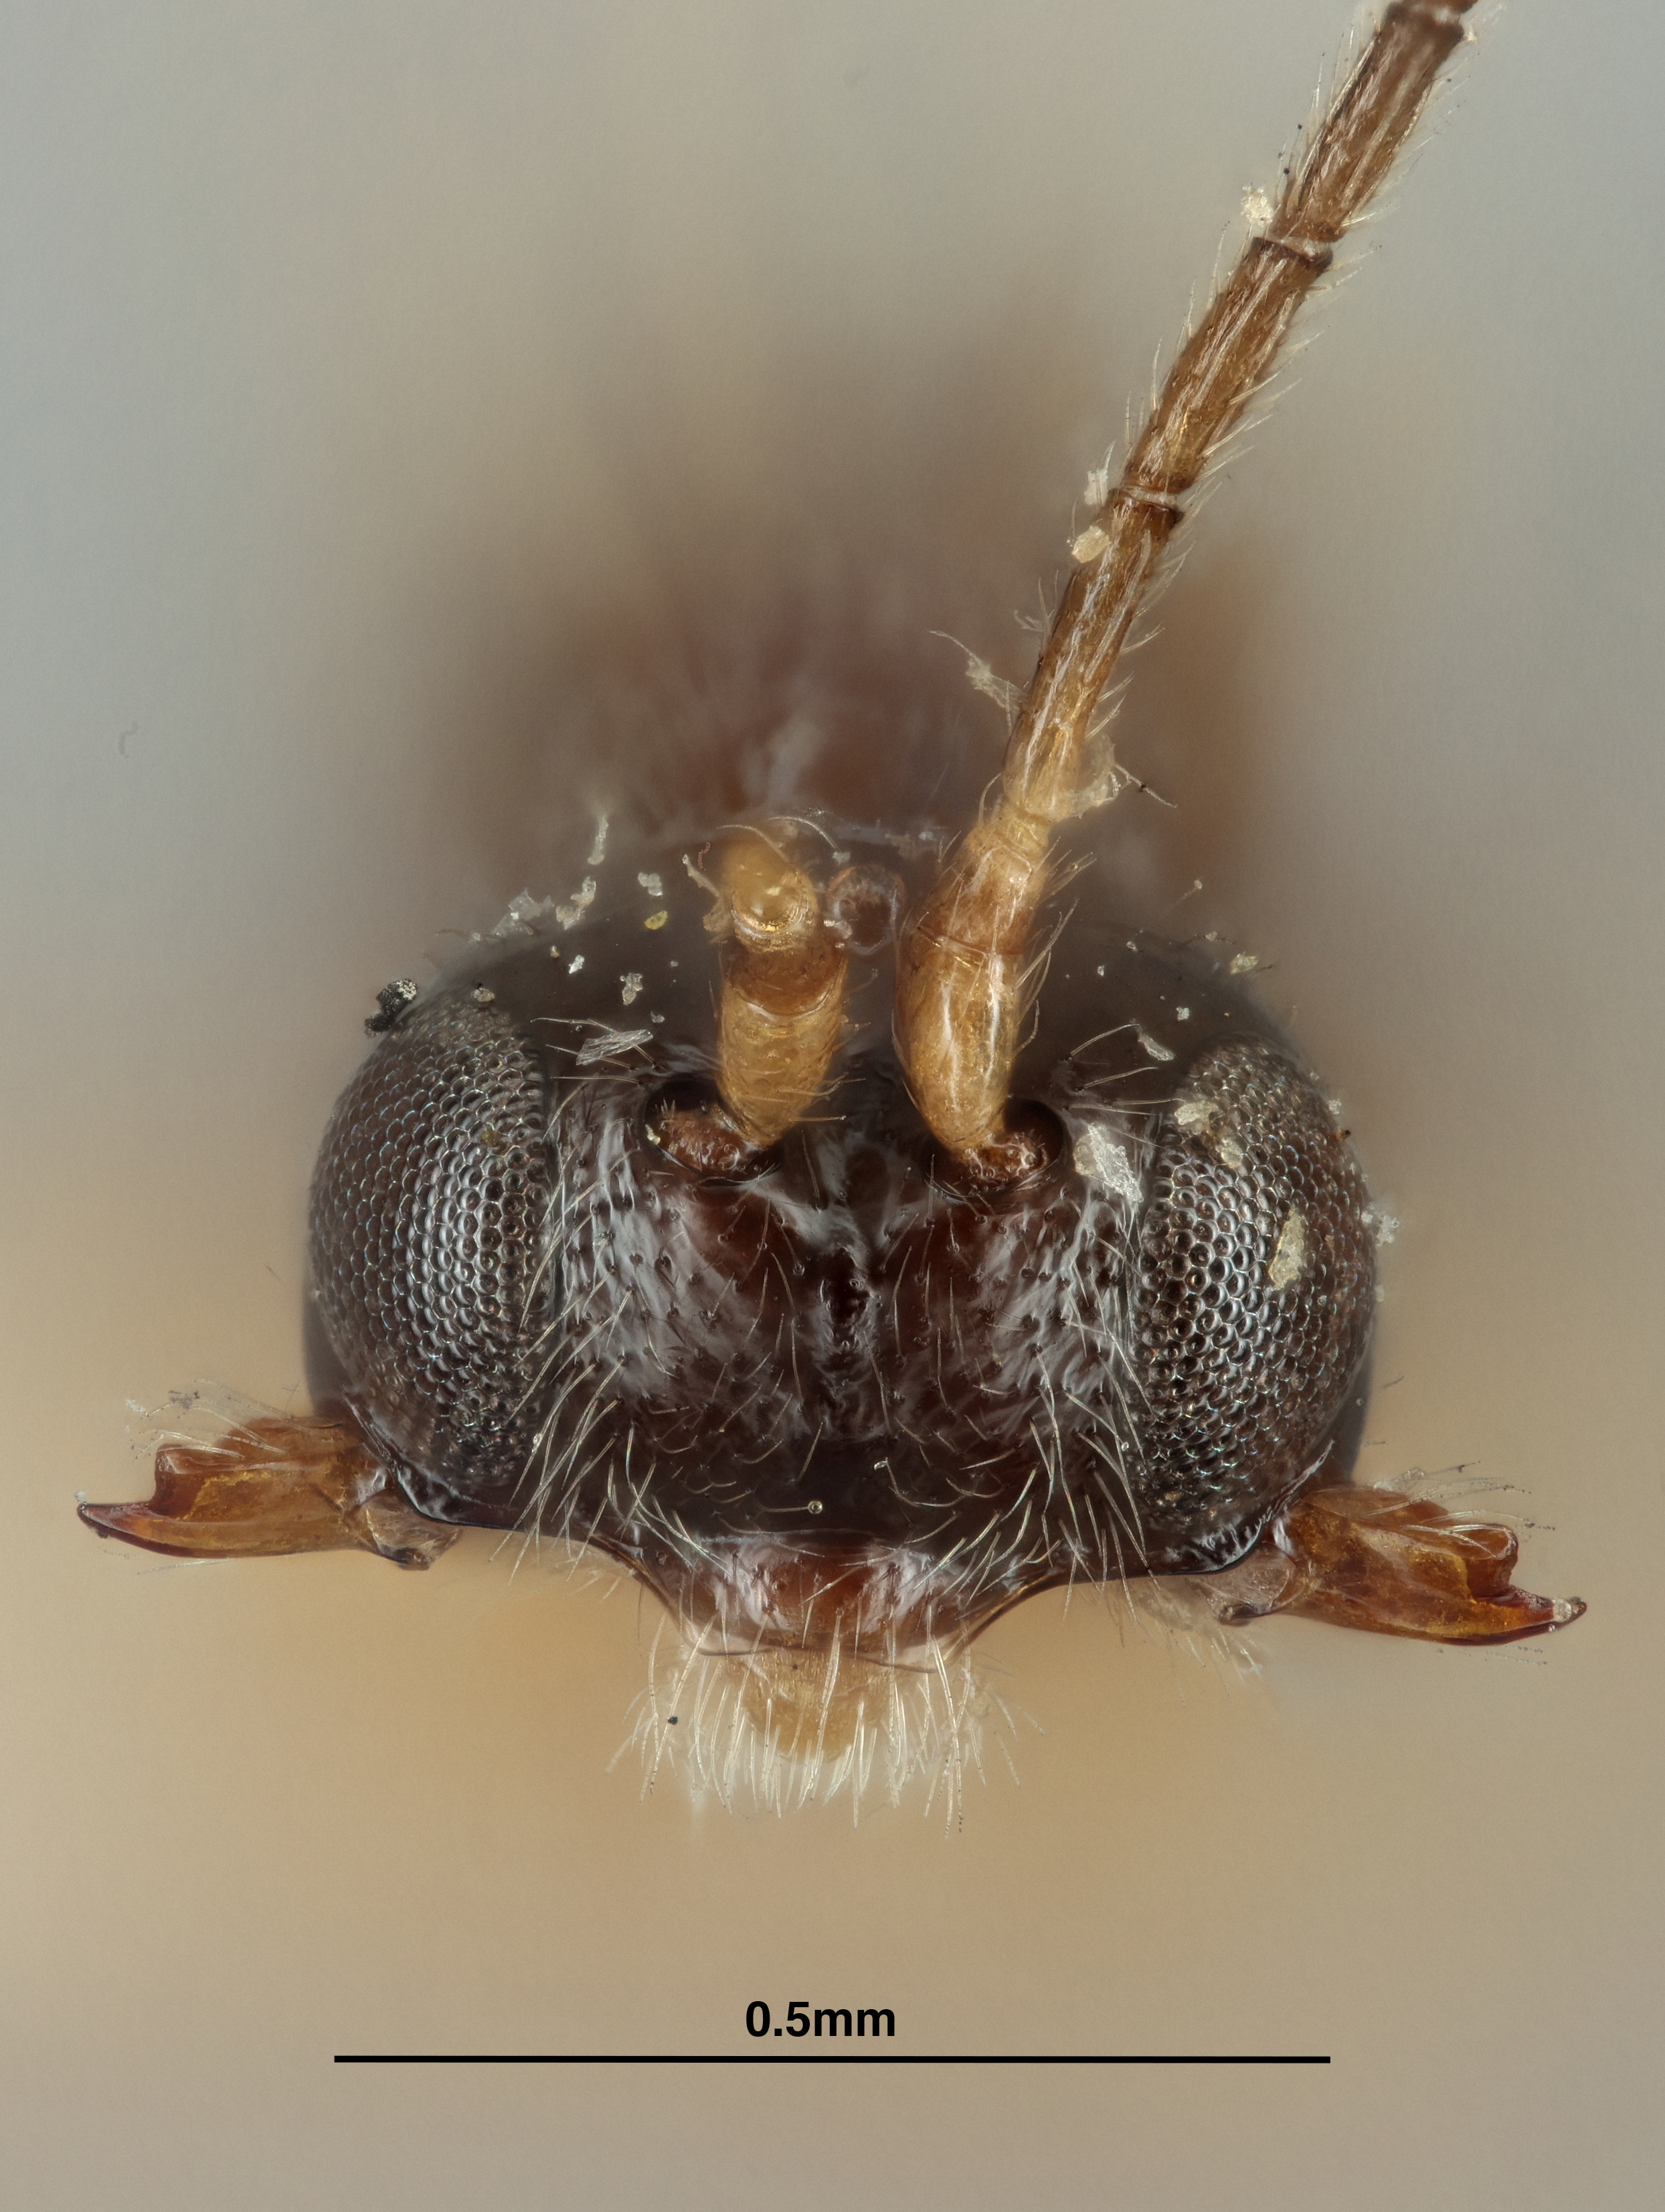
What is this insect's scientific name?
Dacnusa scaptomyzae
